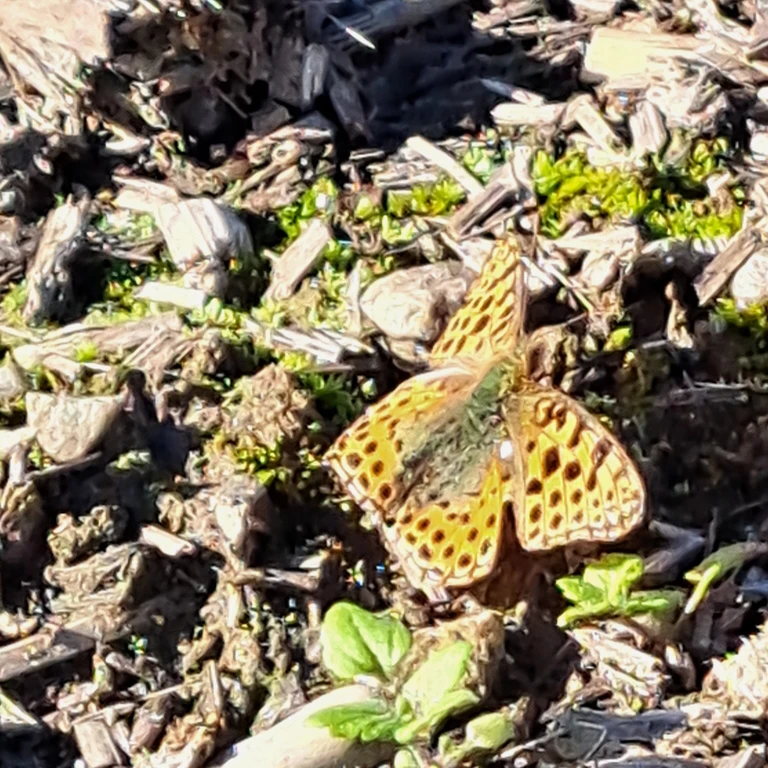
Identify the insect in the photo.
Issoria lathonia
